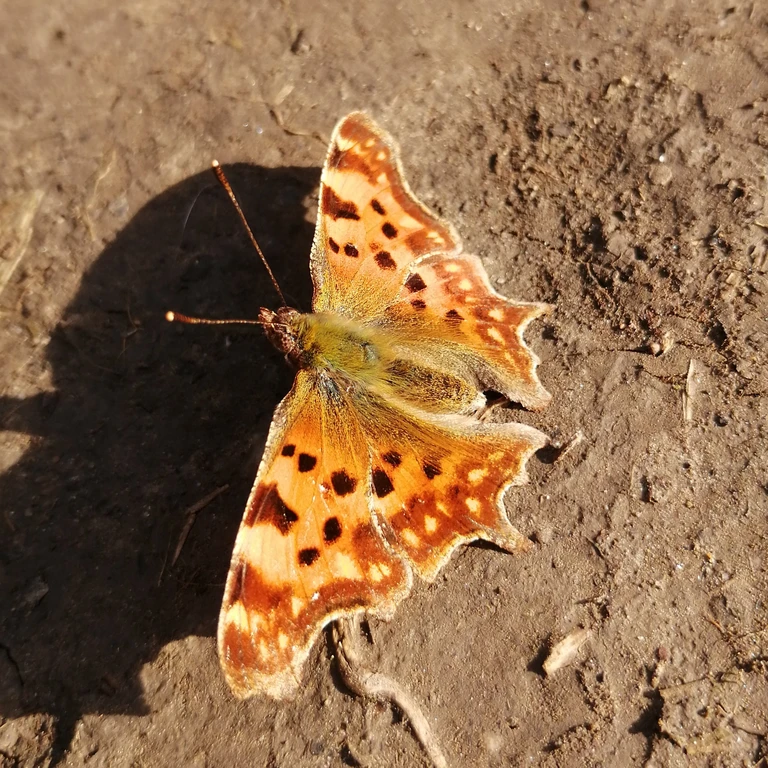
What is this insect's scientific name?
Polygonia c-album
